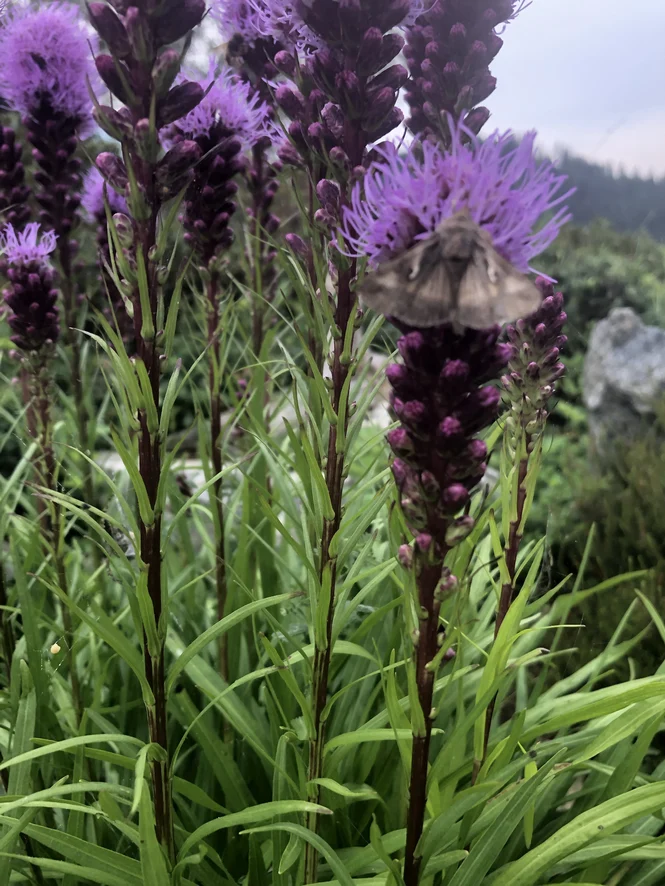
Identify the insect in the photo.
Autographa gamma
